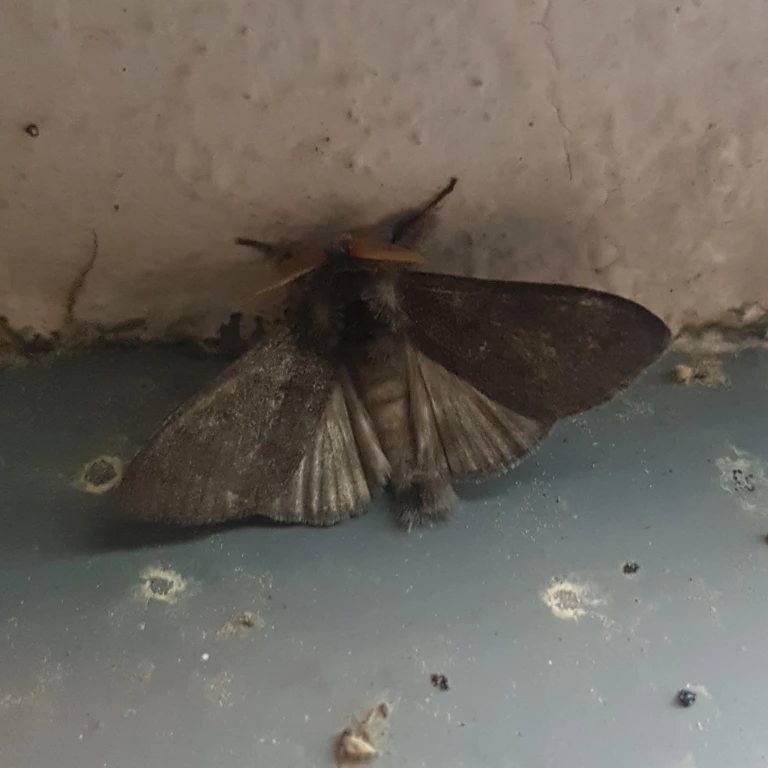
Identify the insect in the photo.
Calliteara pudibunda
